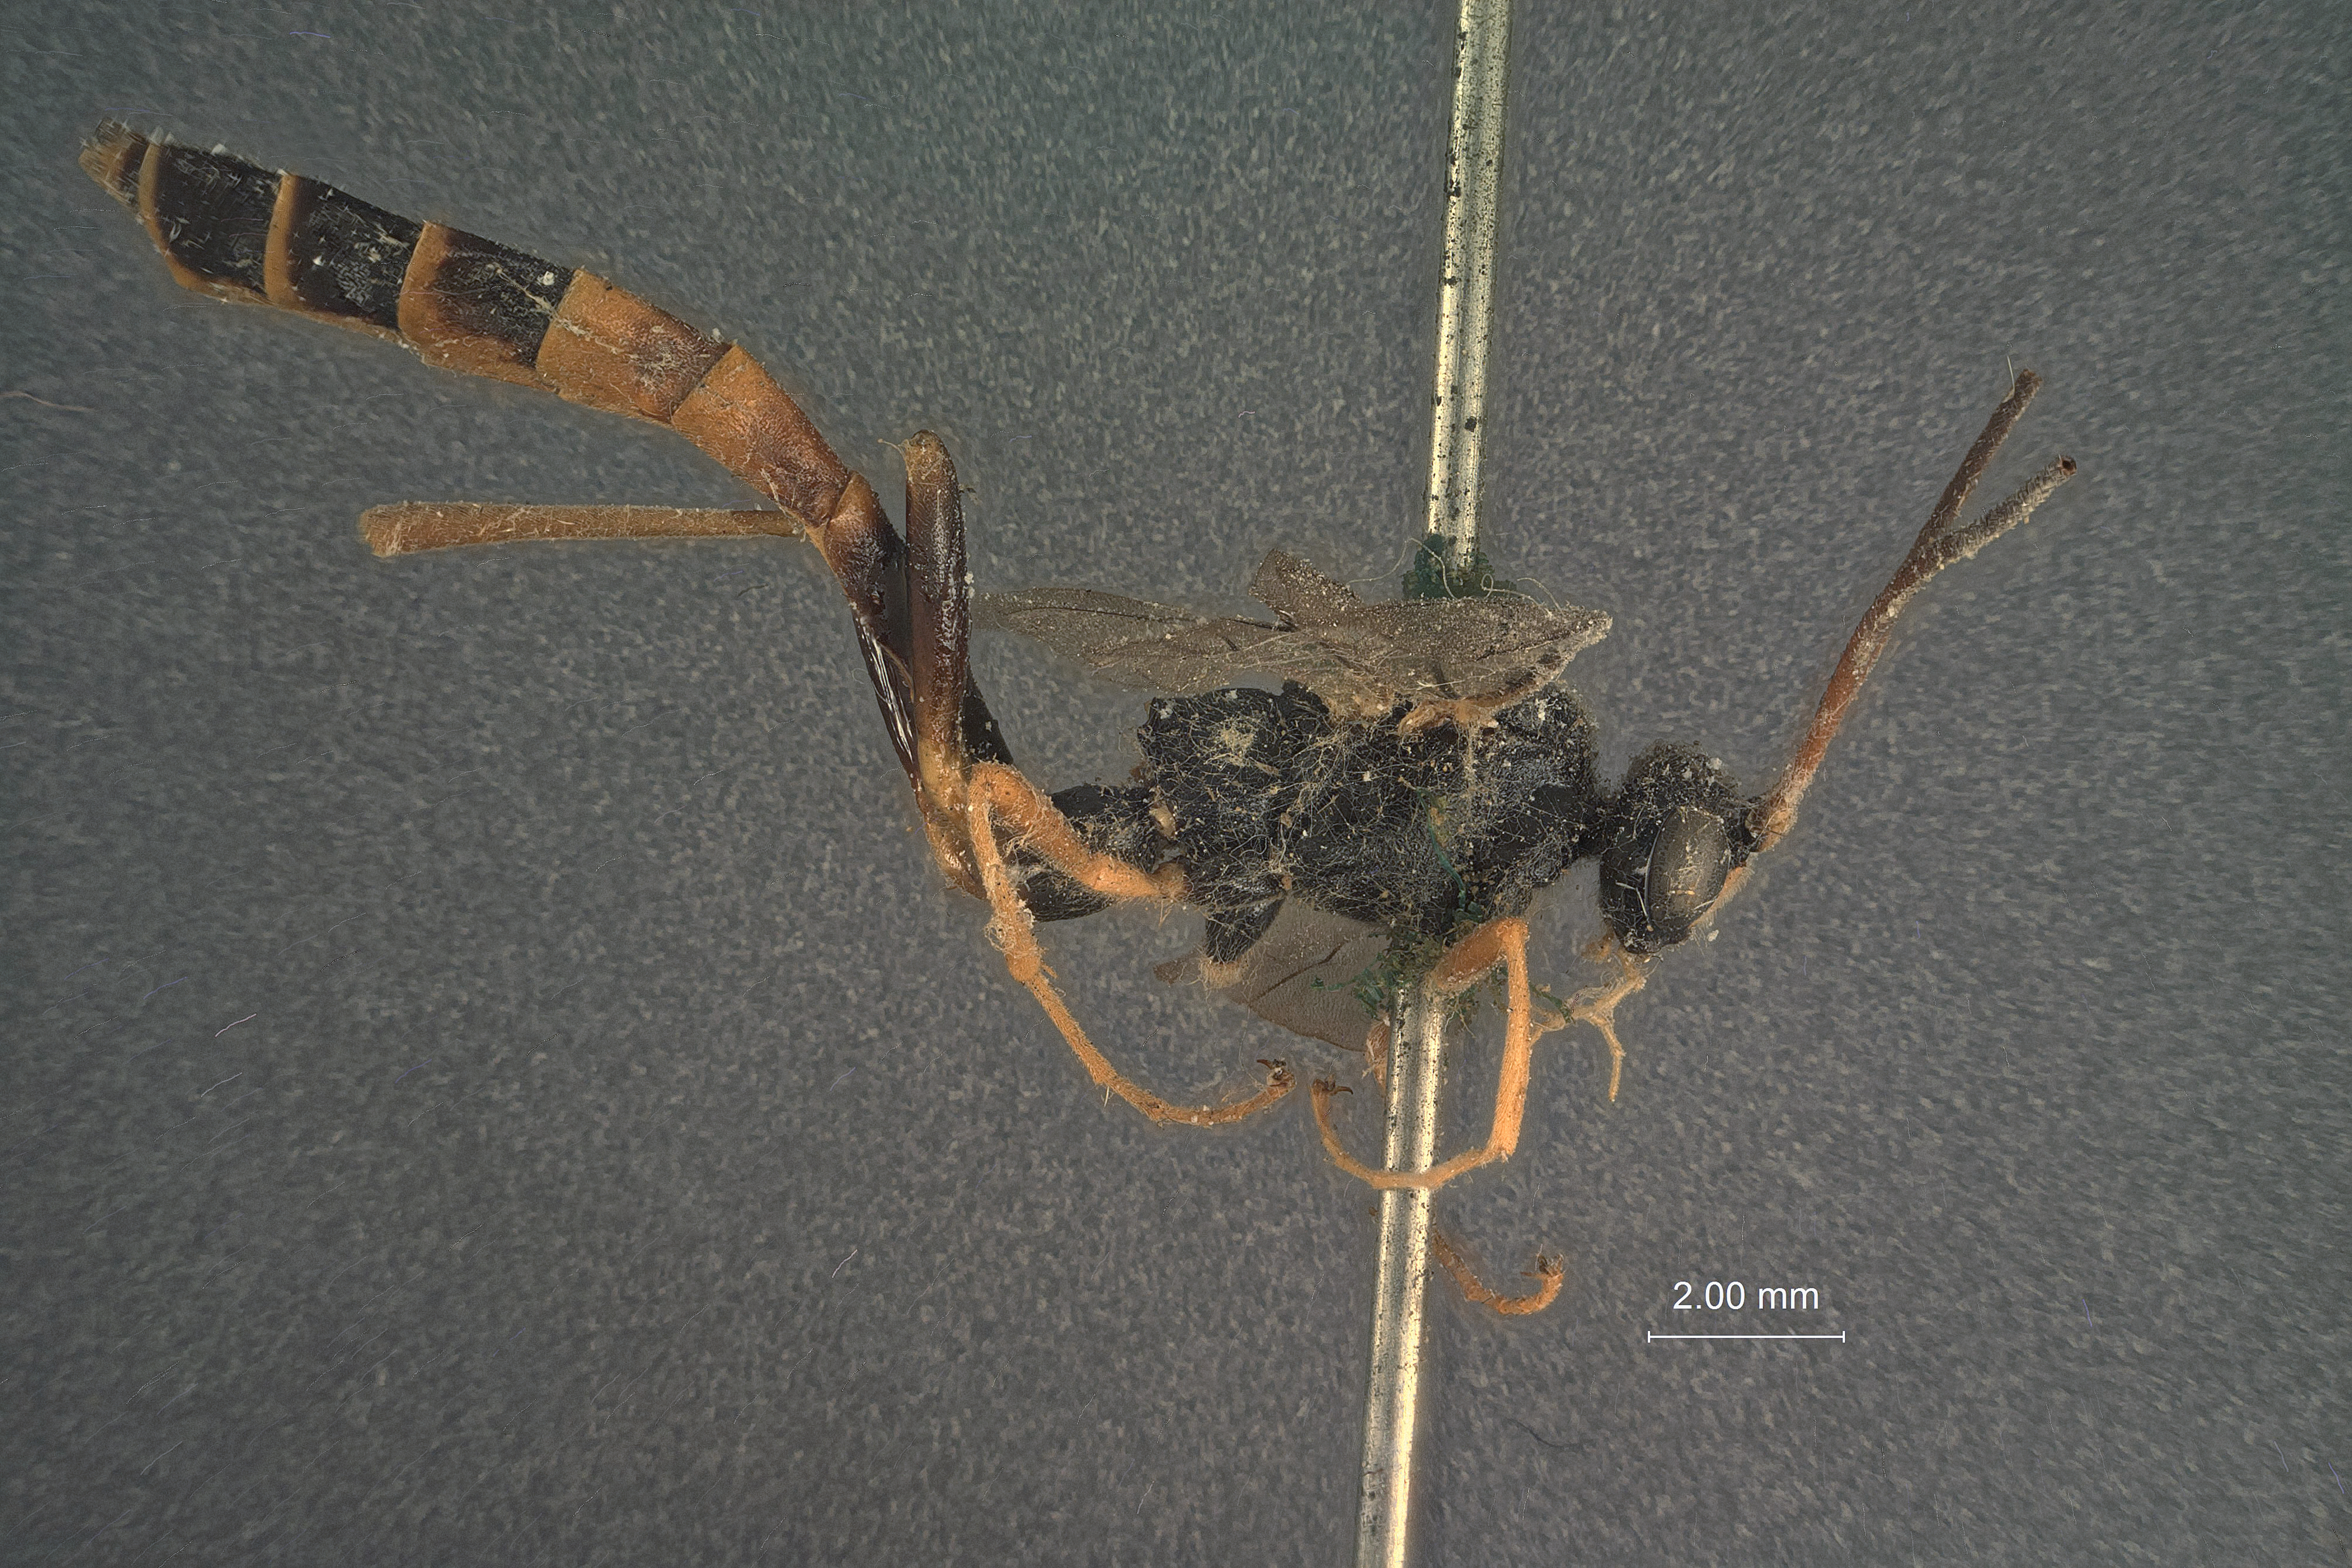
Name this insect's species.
Calliclisis incerta
